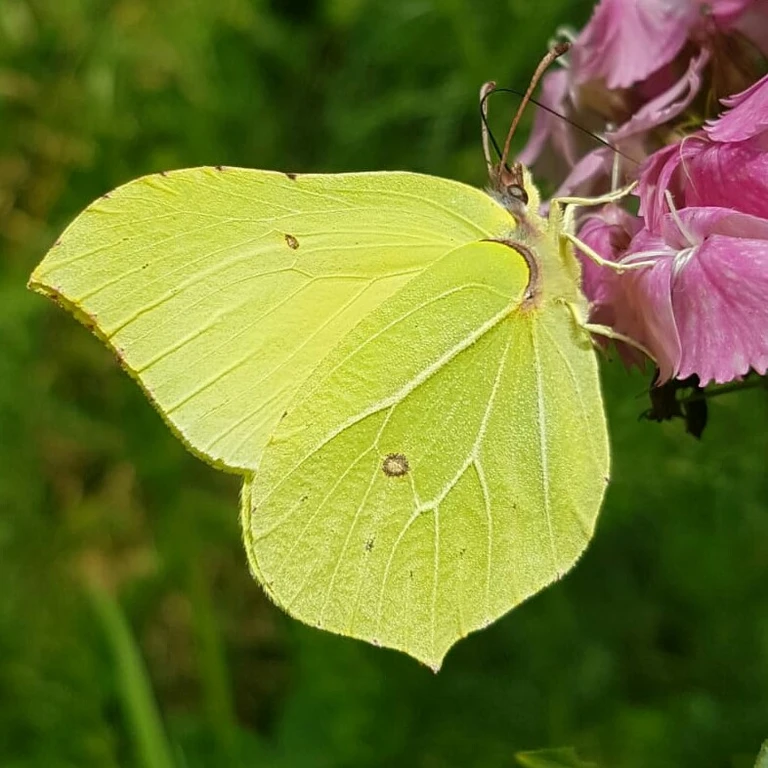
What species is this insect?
Gonepteryx rhamni
